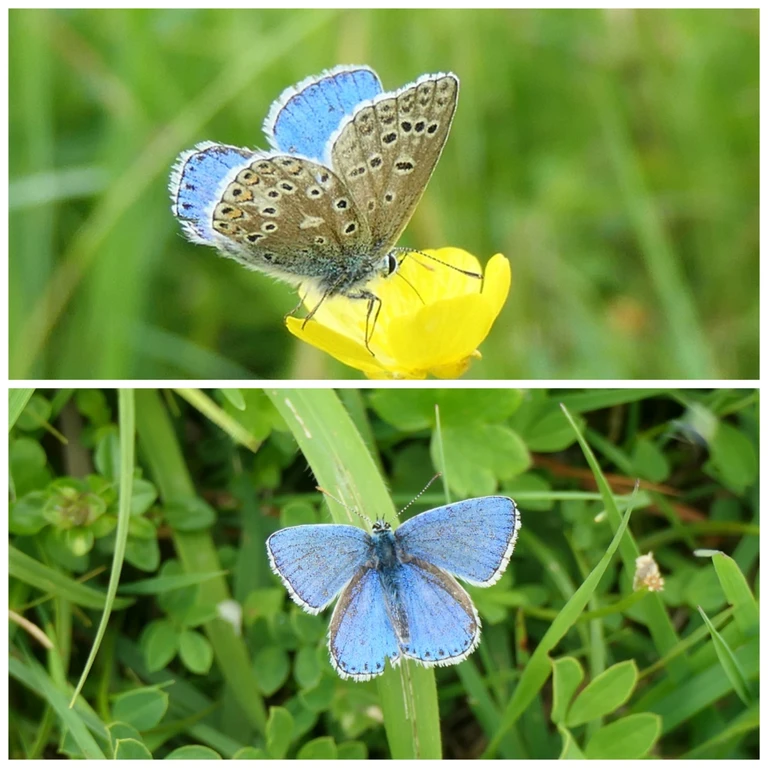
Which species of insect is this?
Lysandra bellargus
